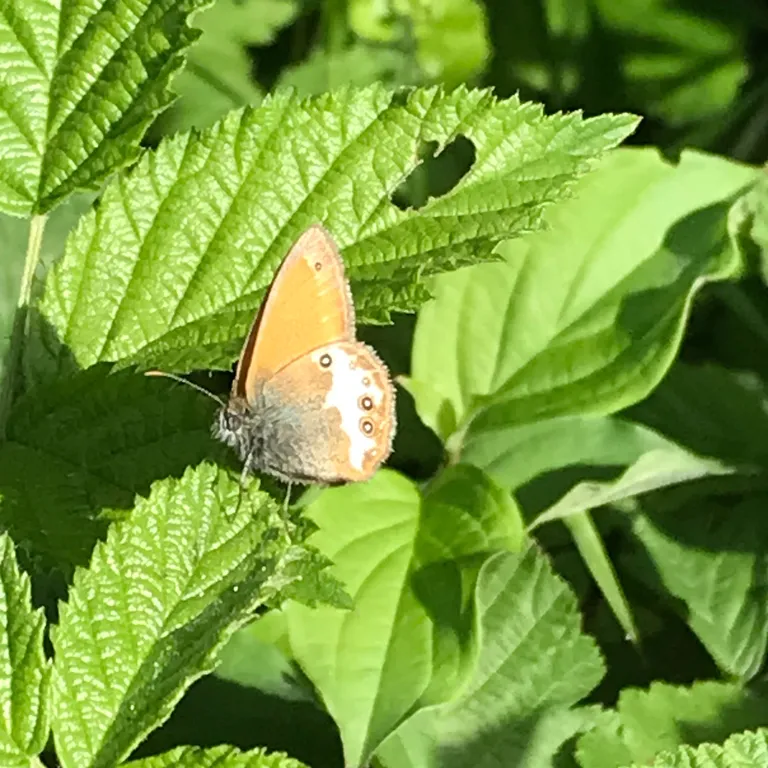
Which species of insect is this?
Coenonympha arcania
